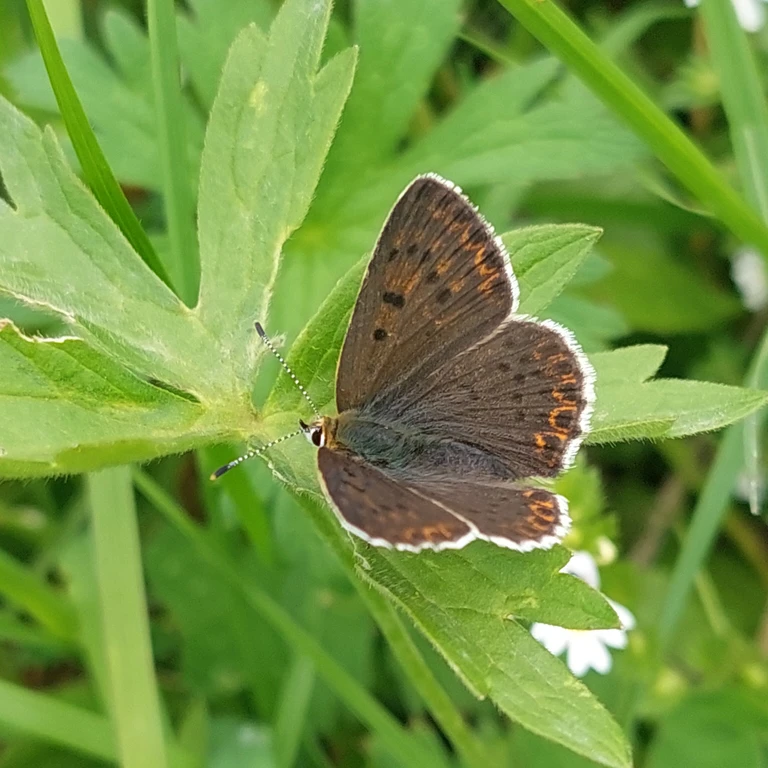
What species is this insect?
Lycaena tityrus (also Loweia tityrus)
